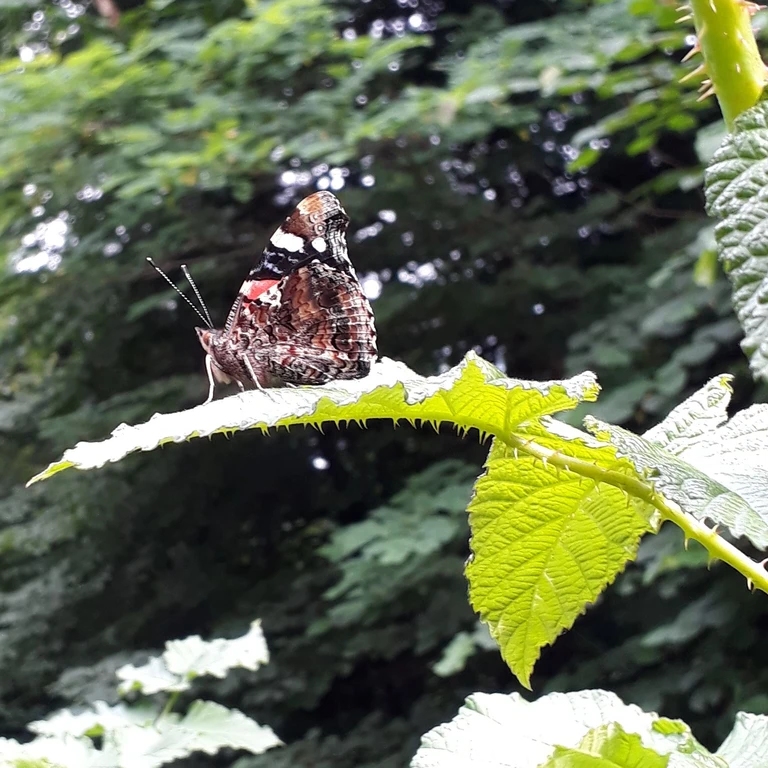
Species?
Vanessa atalanta
